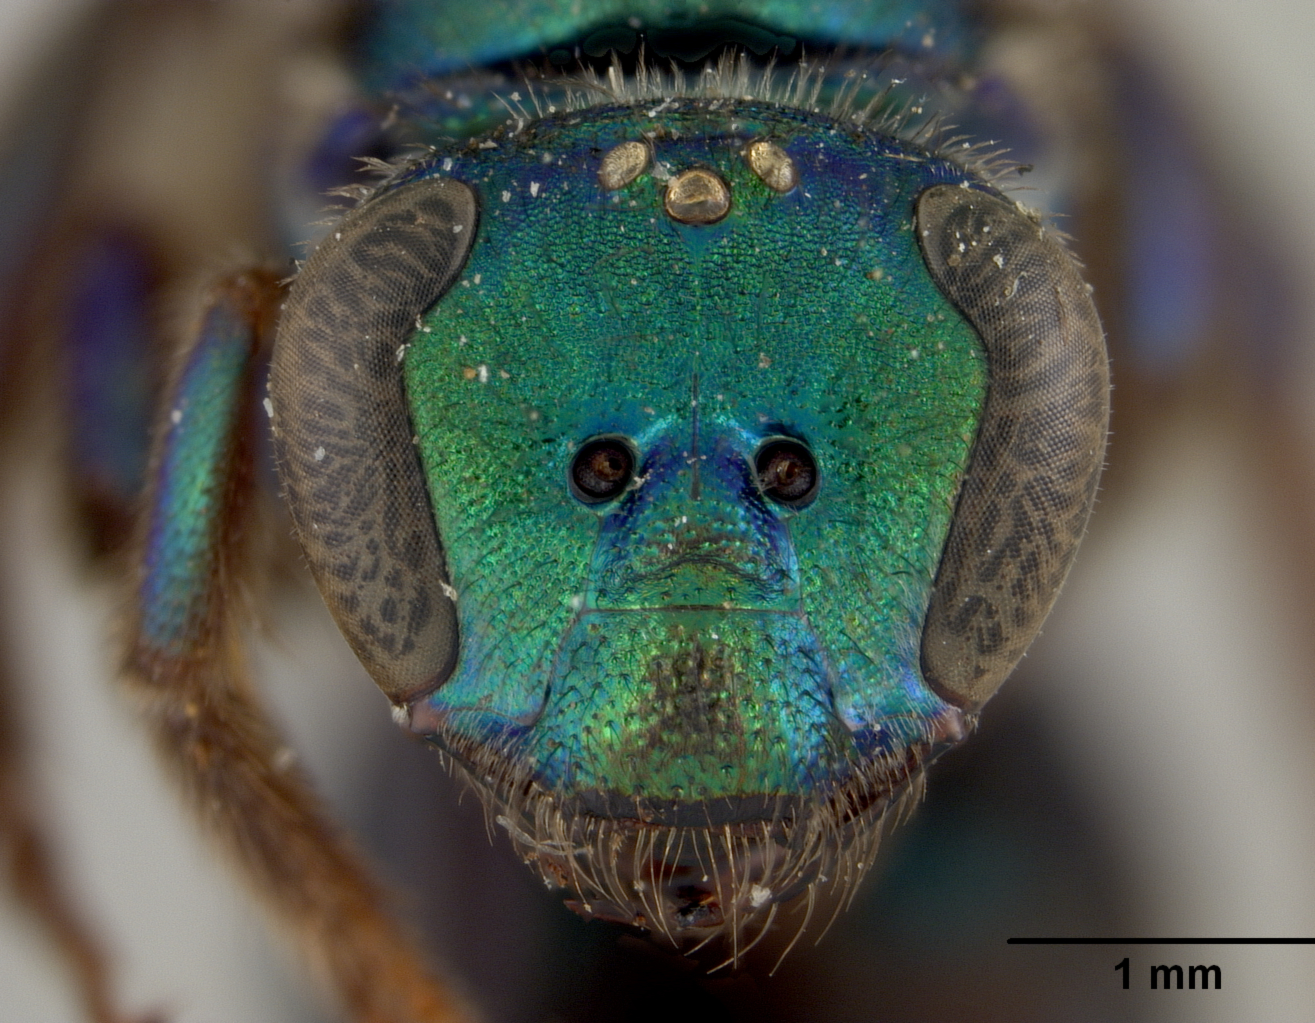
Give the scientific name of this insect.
Augochlora piscatoria
